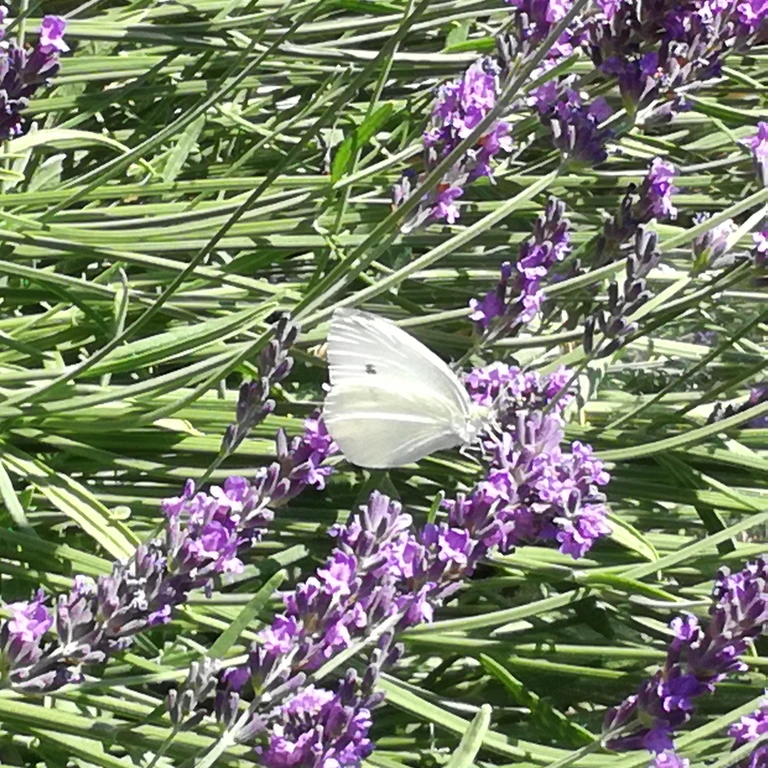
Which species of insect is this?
Pieris rapae
